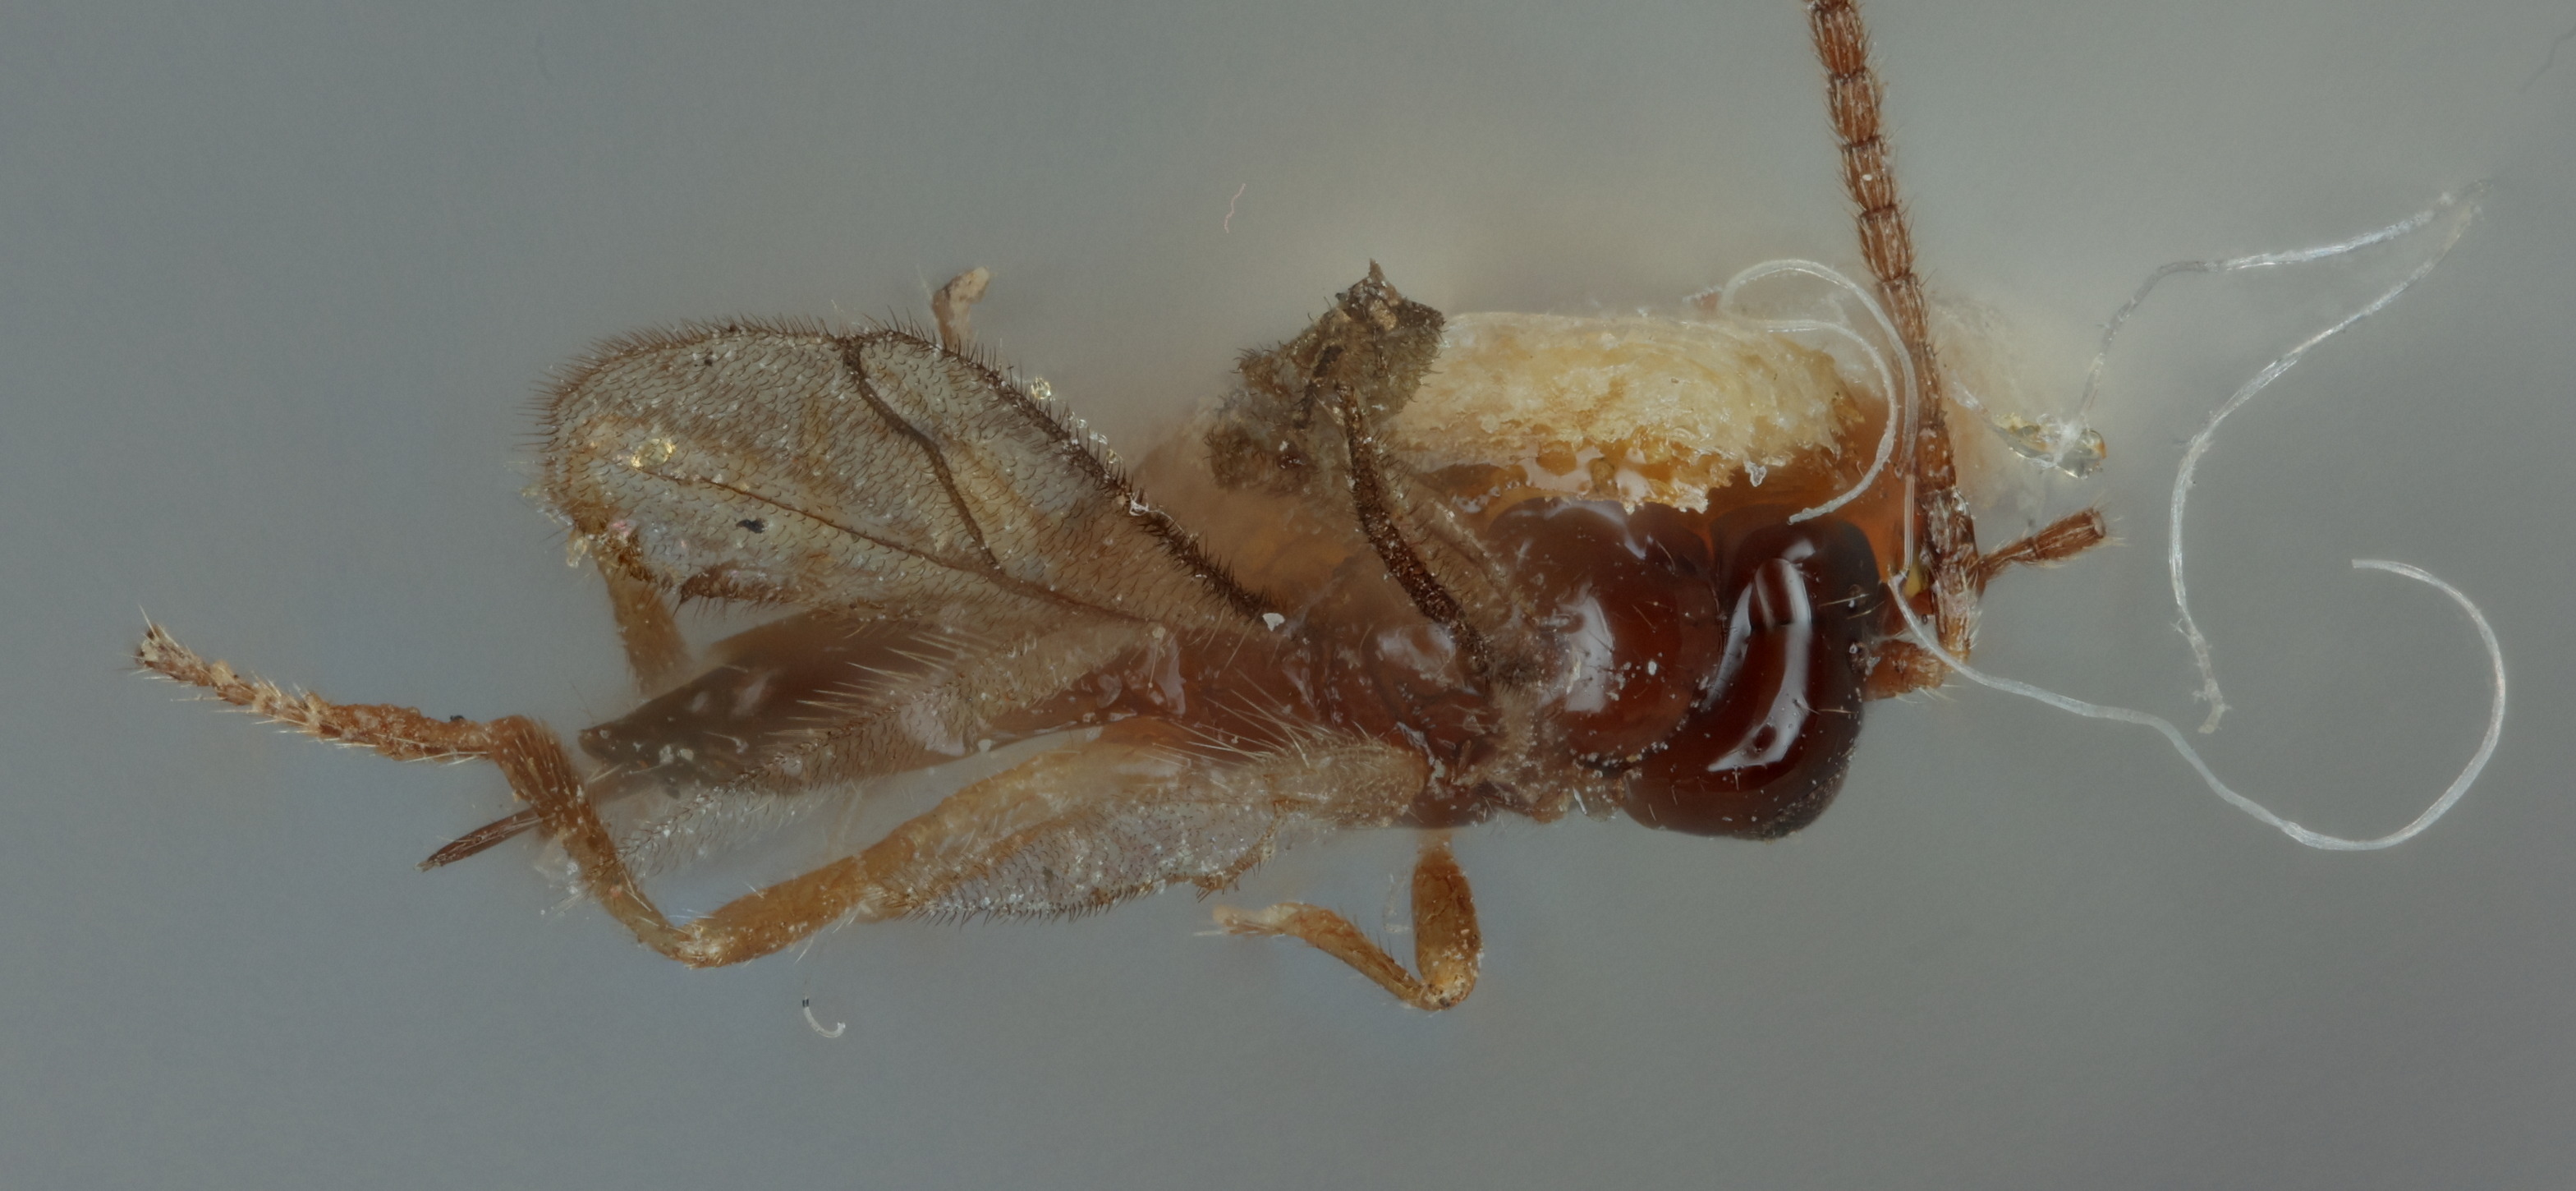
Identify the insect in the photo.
Aspilota disstriae
